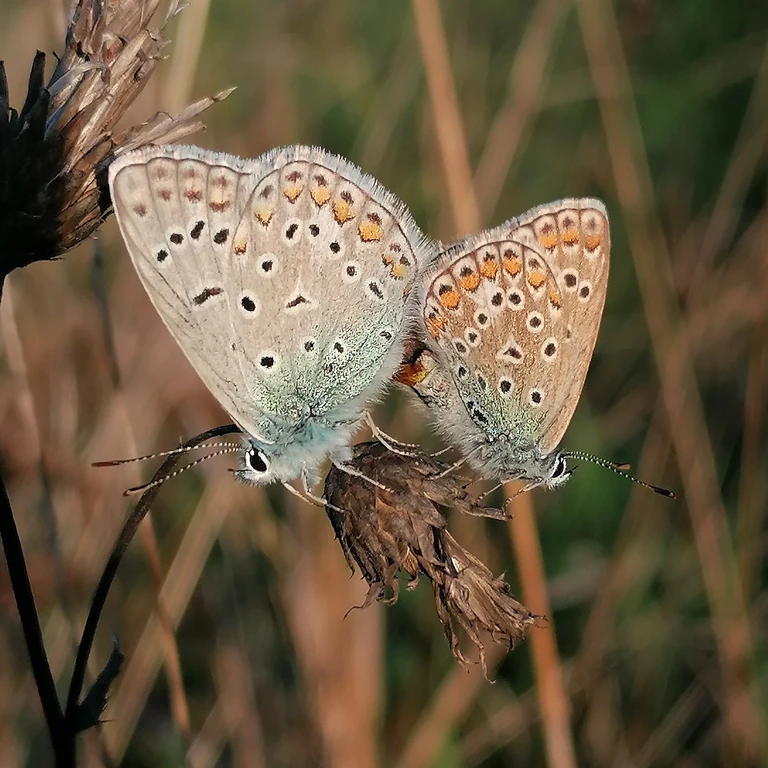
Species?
Polyommatus icarus
